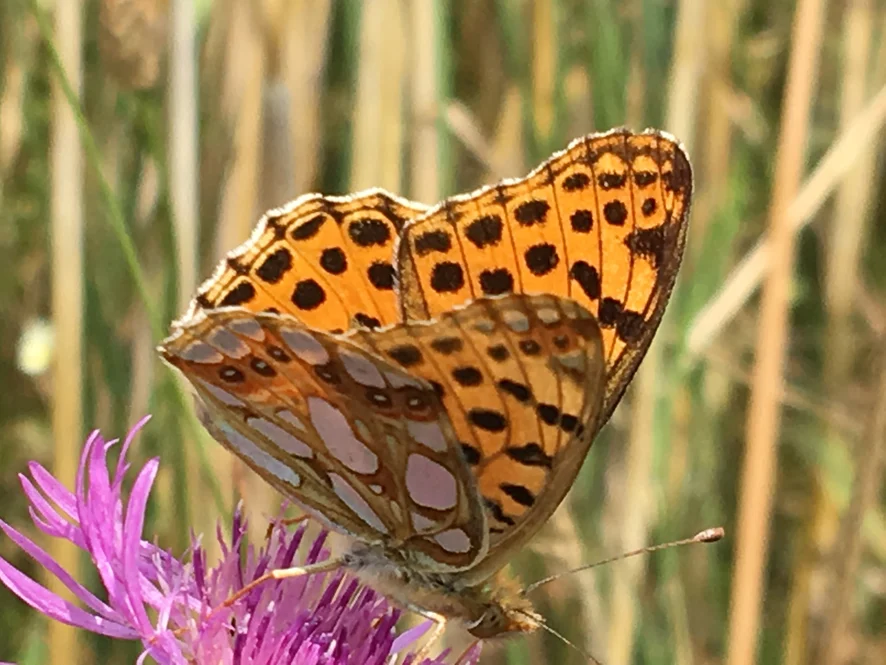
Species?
Issoria lathonia
